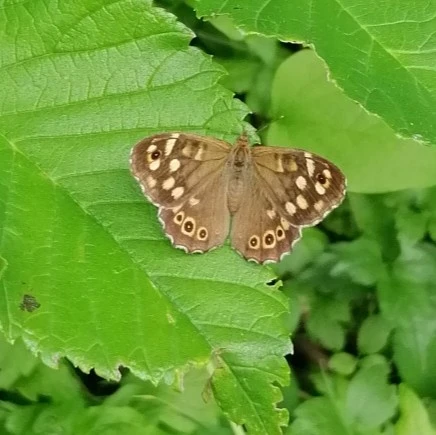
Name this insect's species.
Pararge aegeria
